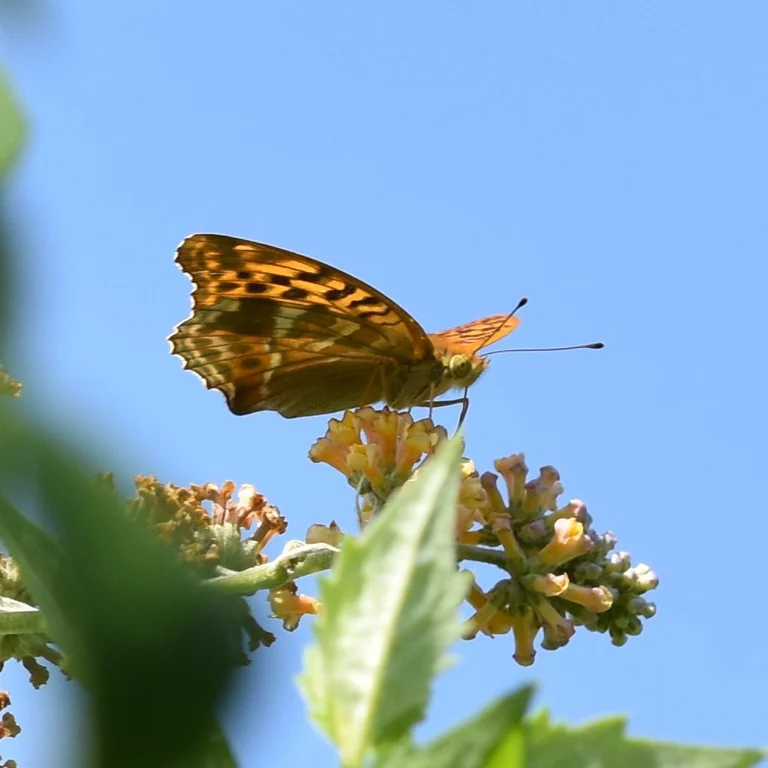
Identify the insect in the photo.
Argynnis paphia
